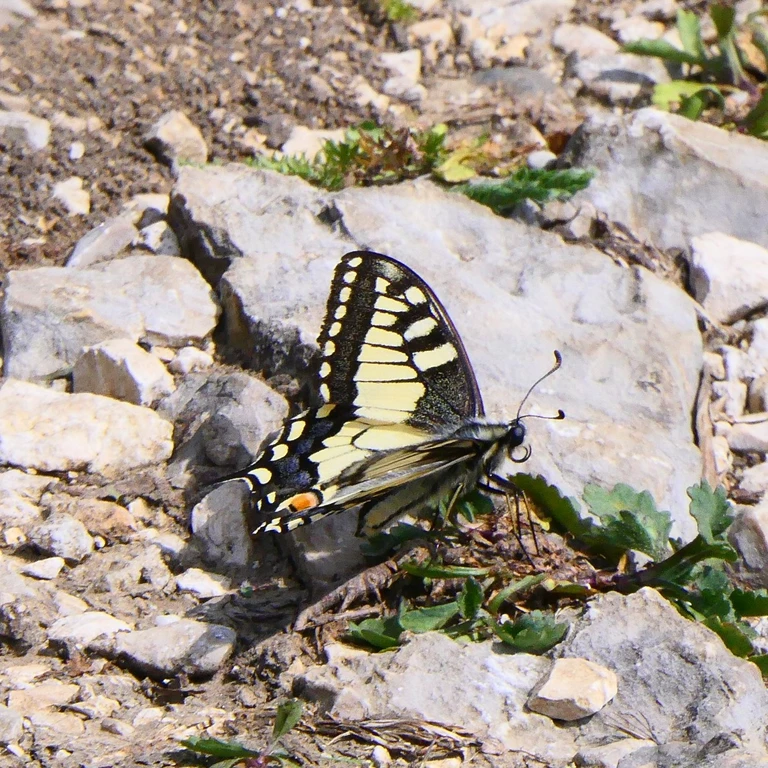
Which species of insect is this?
Papilio machaon
